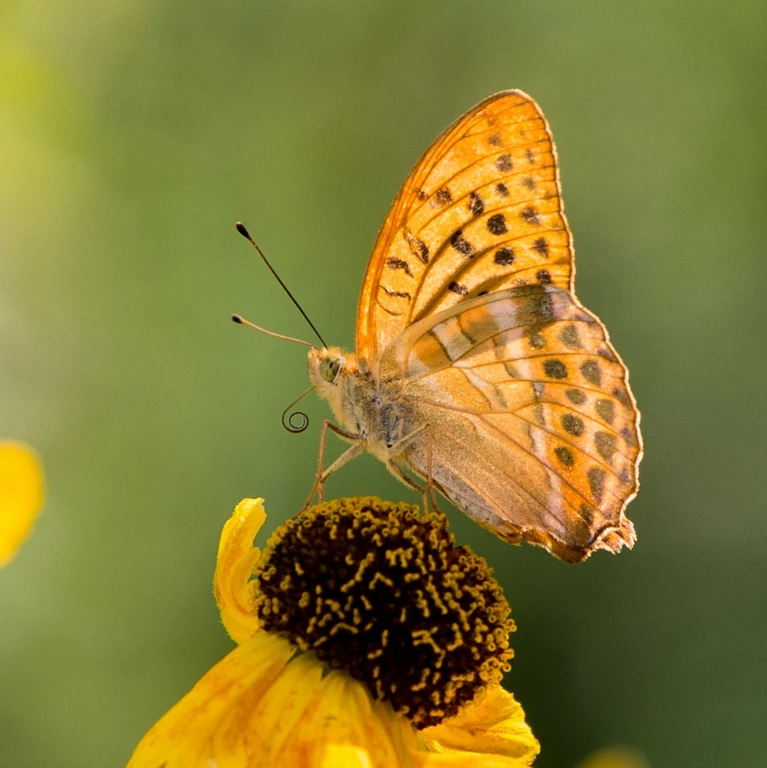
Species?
Argynnis paphia
